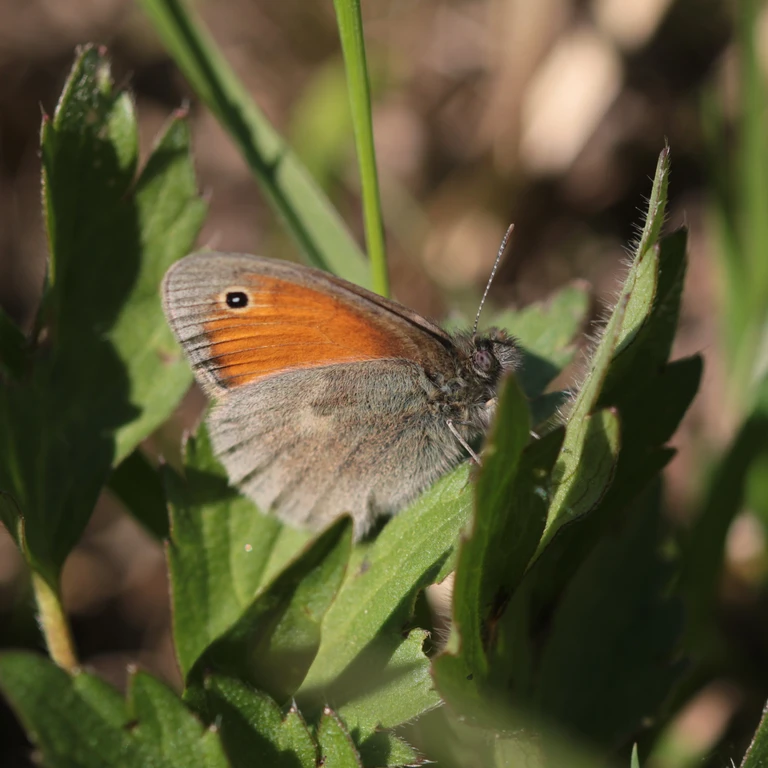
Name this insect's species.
Coenonympha pamphilus
